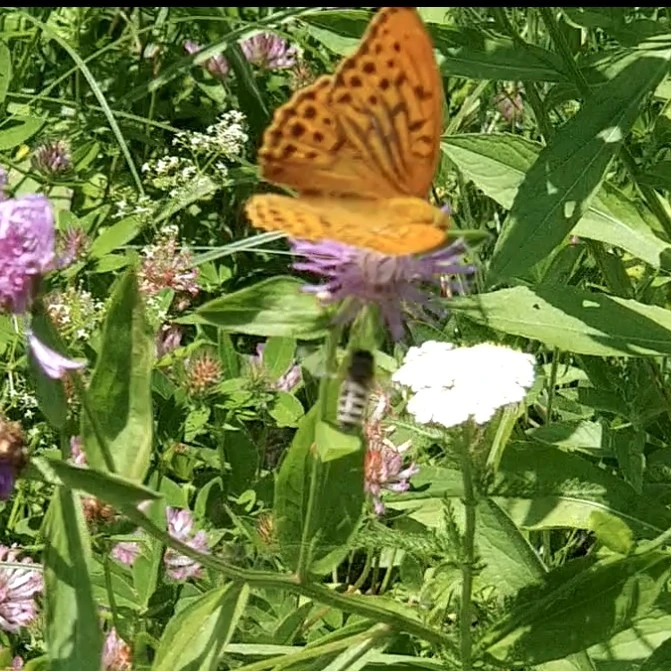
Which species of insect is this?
Argynnis paphia
